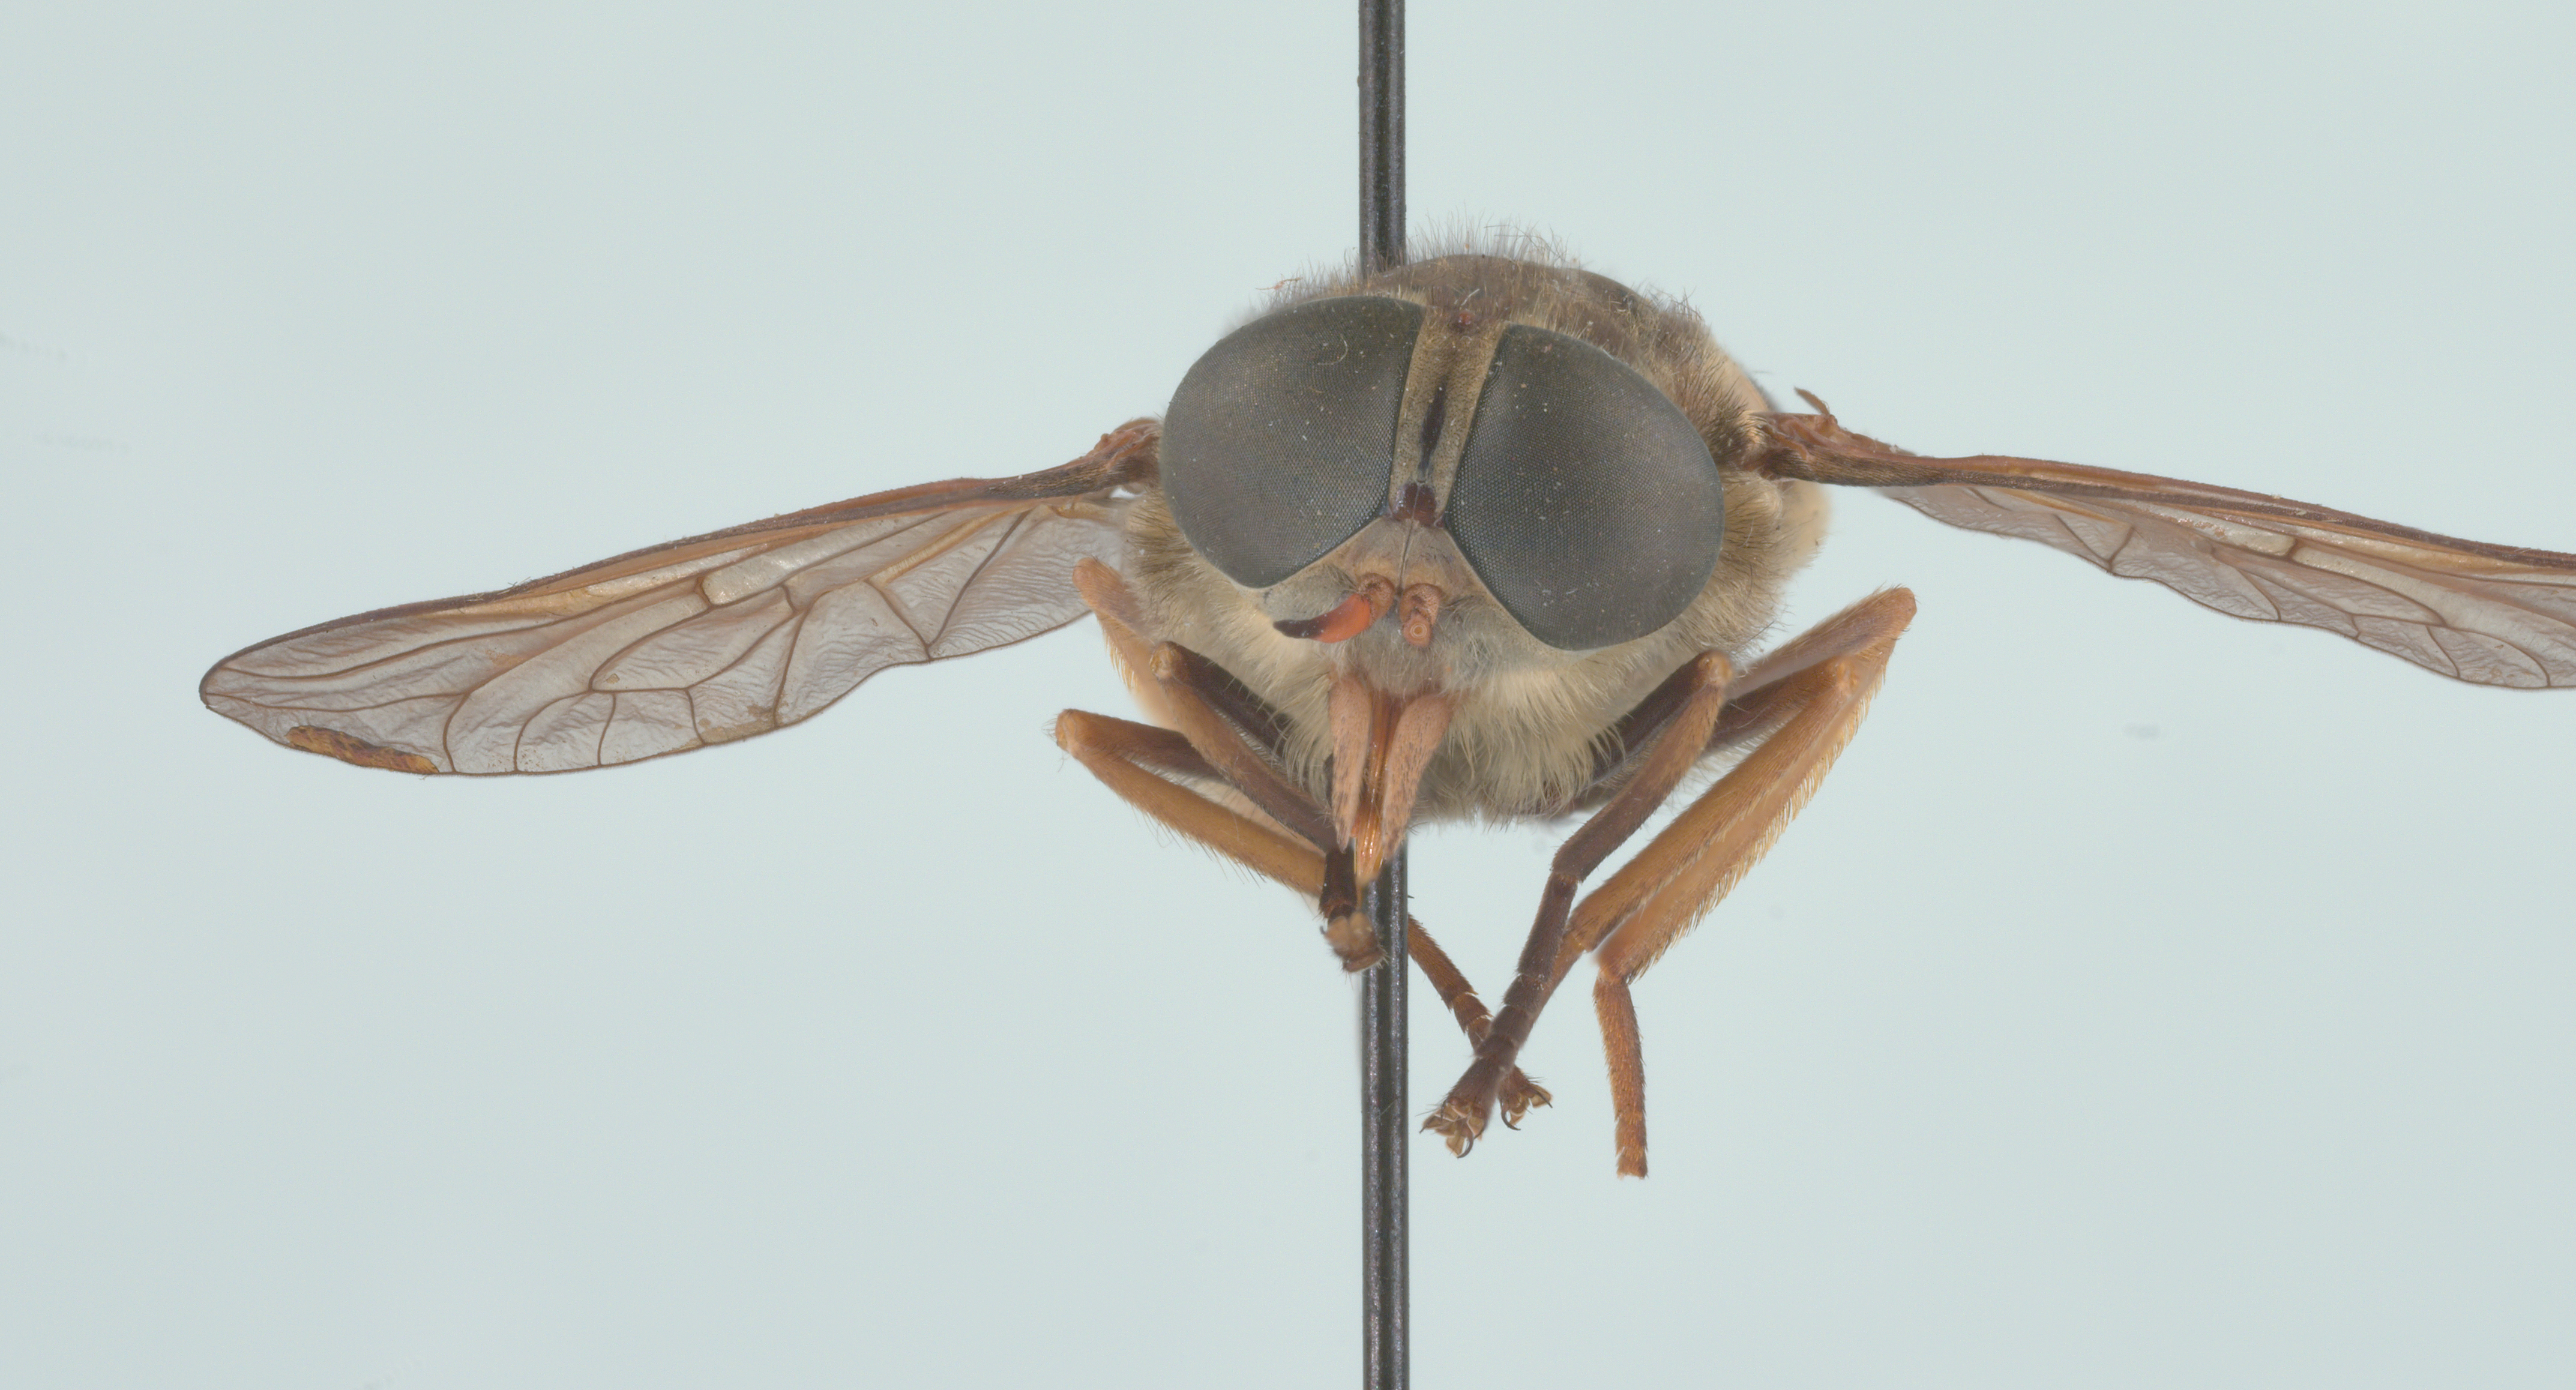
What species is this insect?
Hybomitra californica
